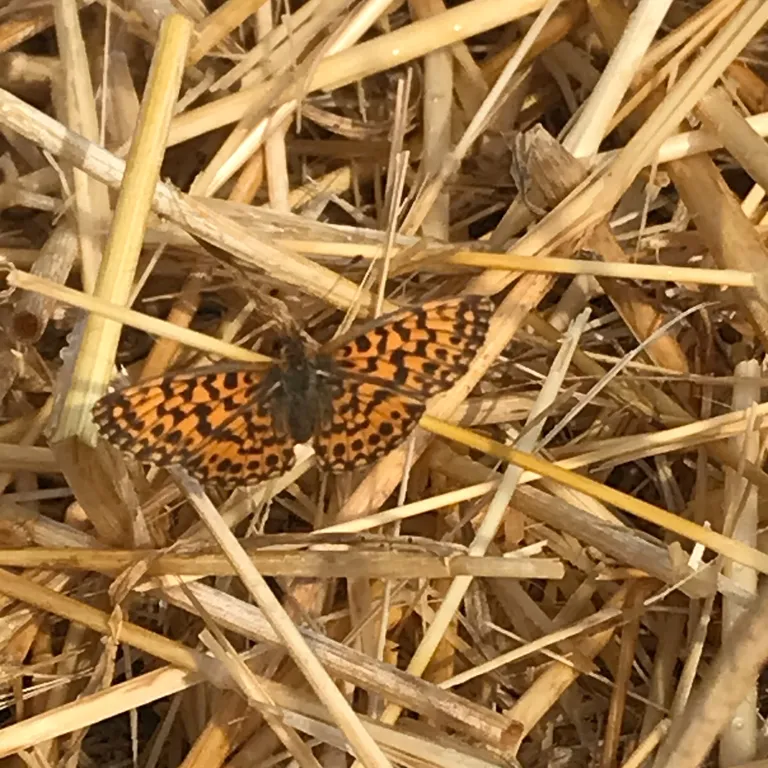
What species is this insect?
Boloria dia
